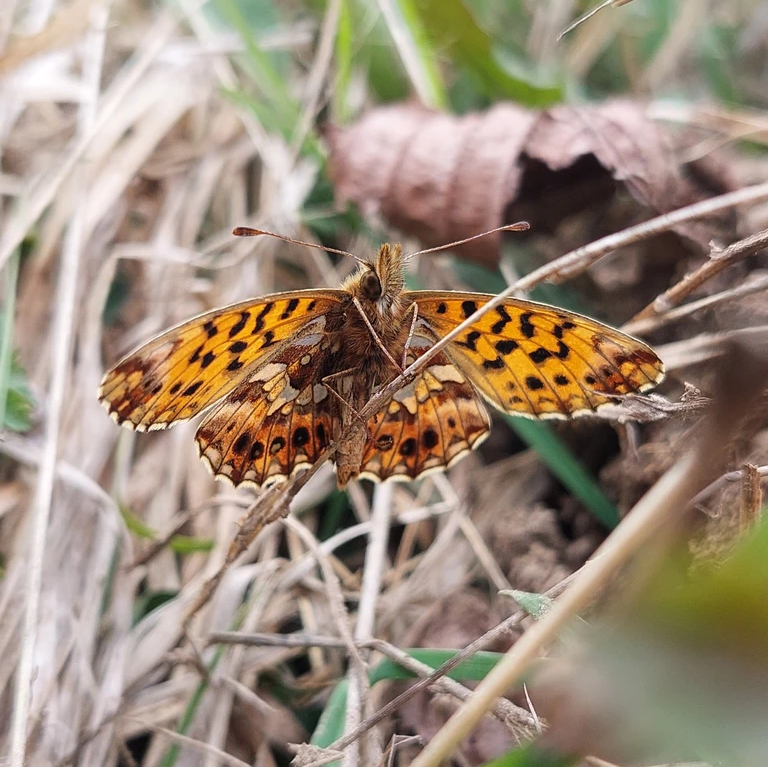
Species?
Boloria dia
